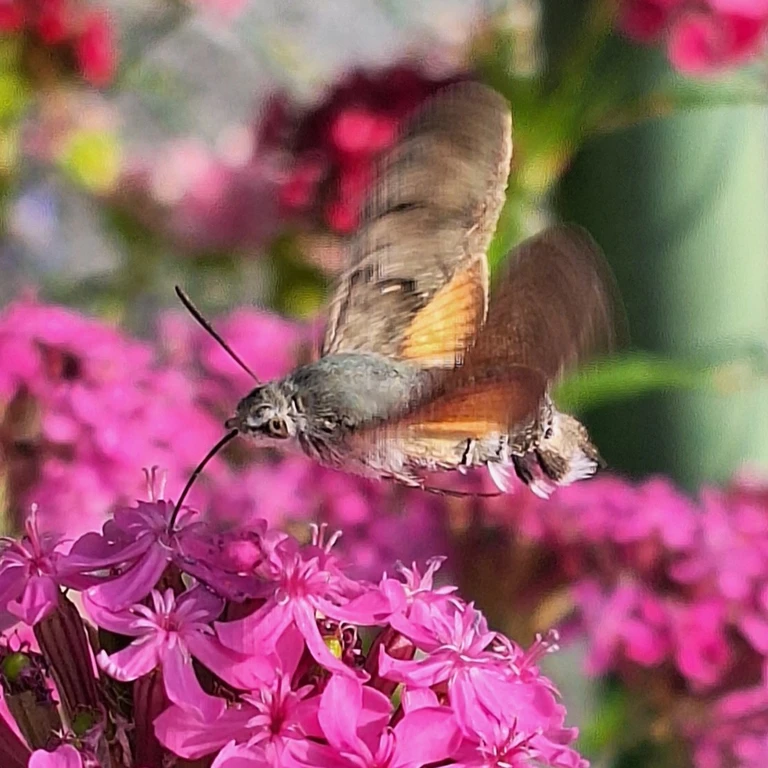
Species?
Macroglossum stellatarum
